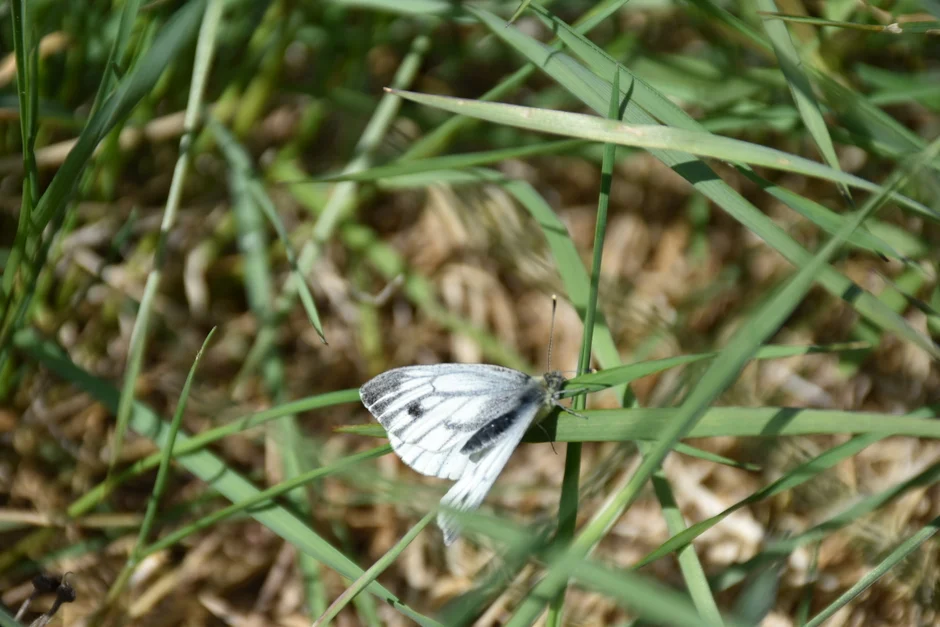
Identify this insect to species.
Pieris napi
